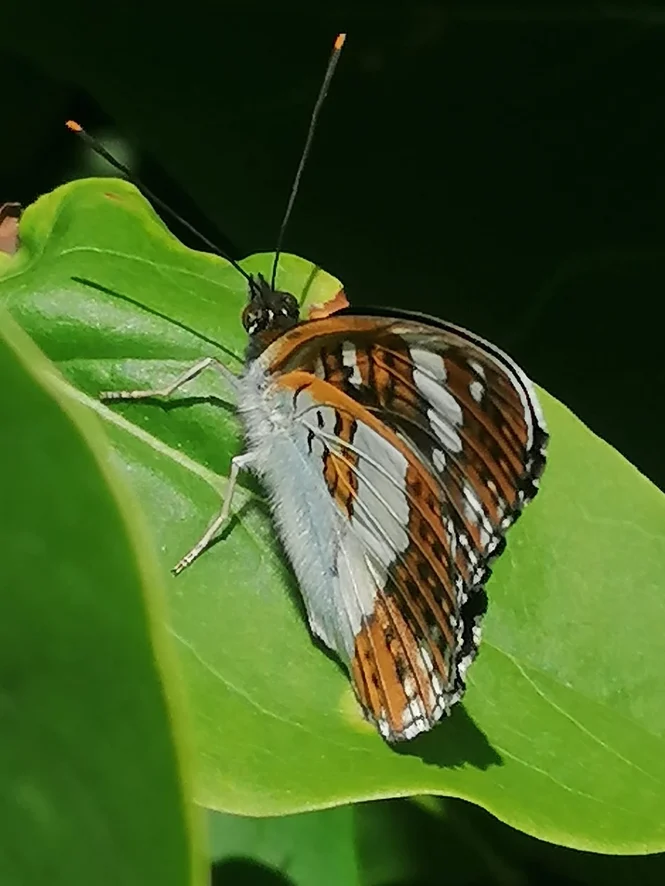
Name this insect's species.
Limenitis camilla (also Ladoga camilla)
